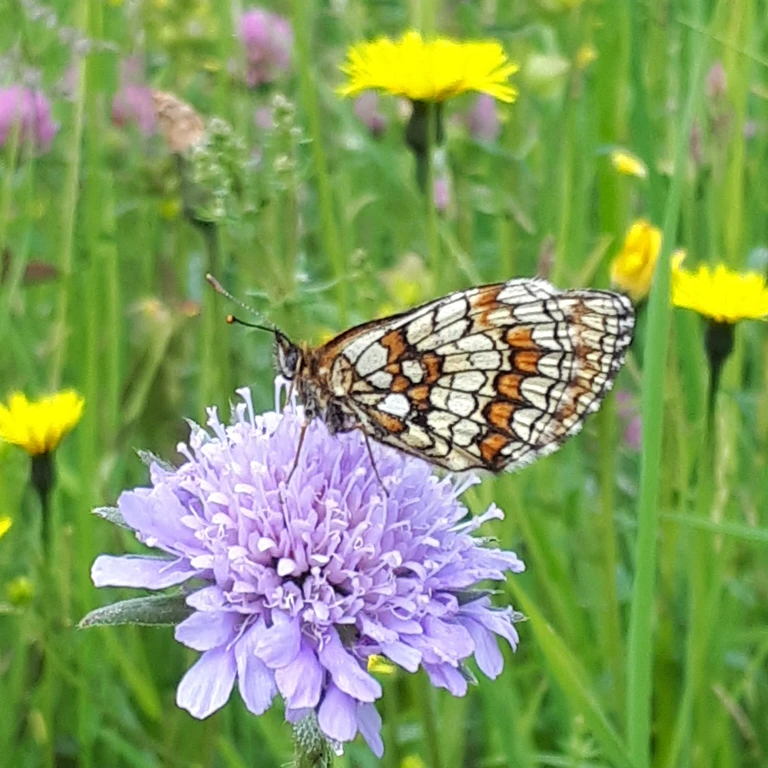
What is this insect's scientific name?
Melitaea athalia
